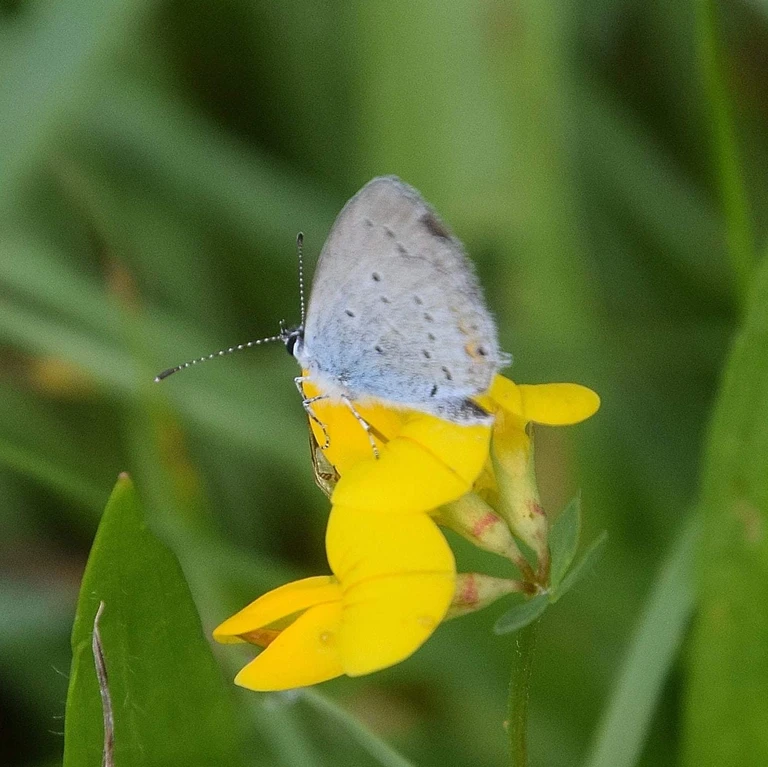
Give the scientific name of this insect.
Cupido argiades (also Elkalyce argiades)
